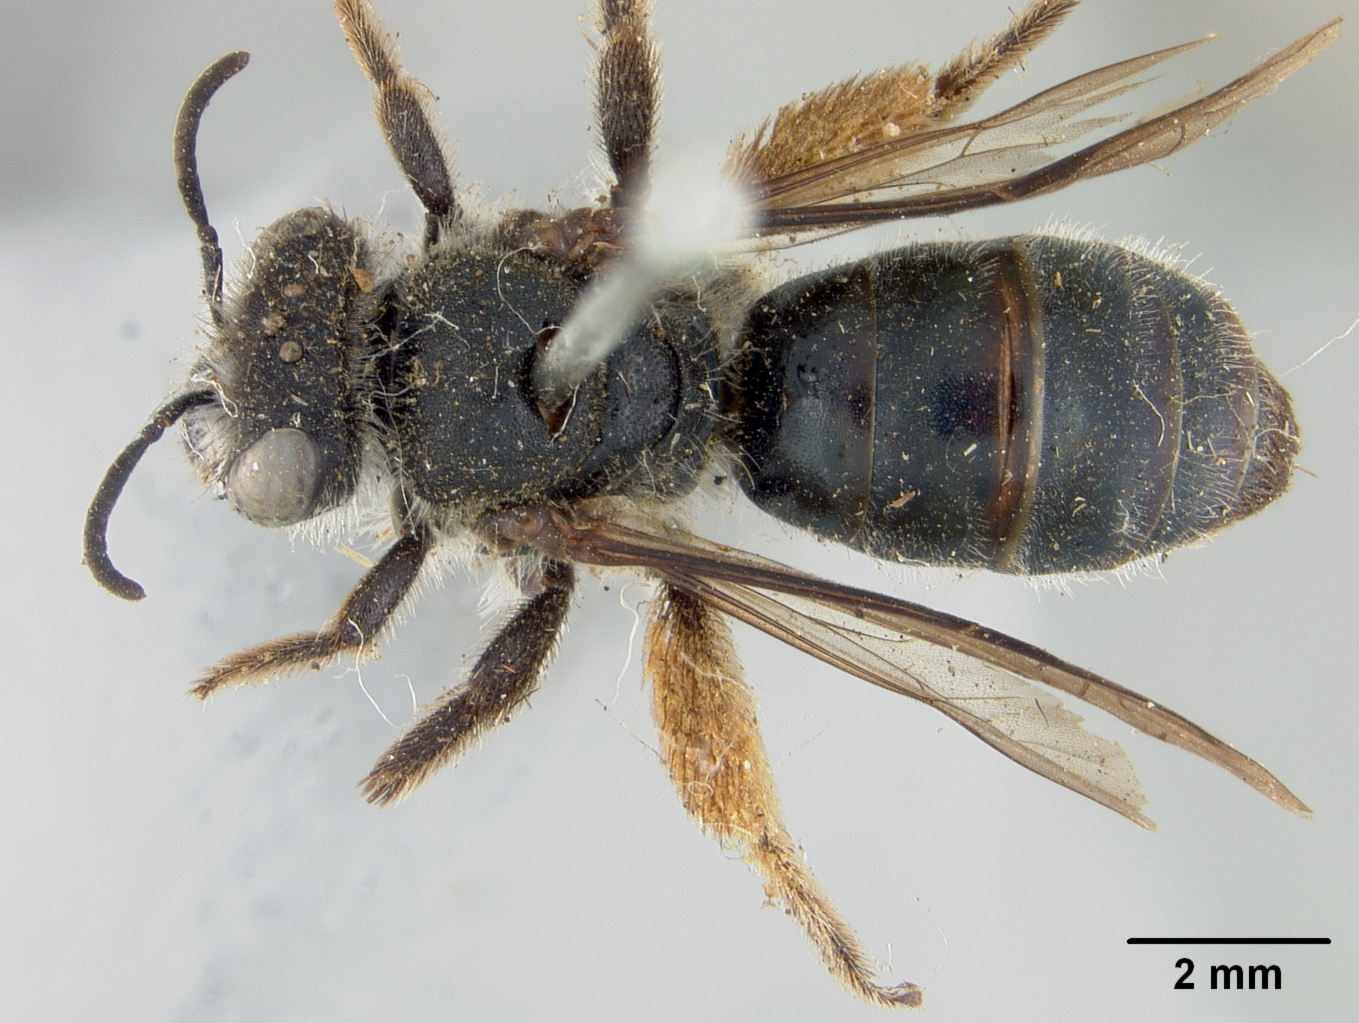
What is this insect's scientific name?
Paracolletes tuberculatus
